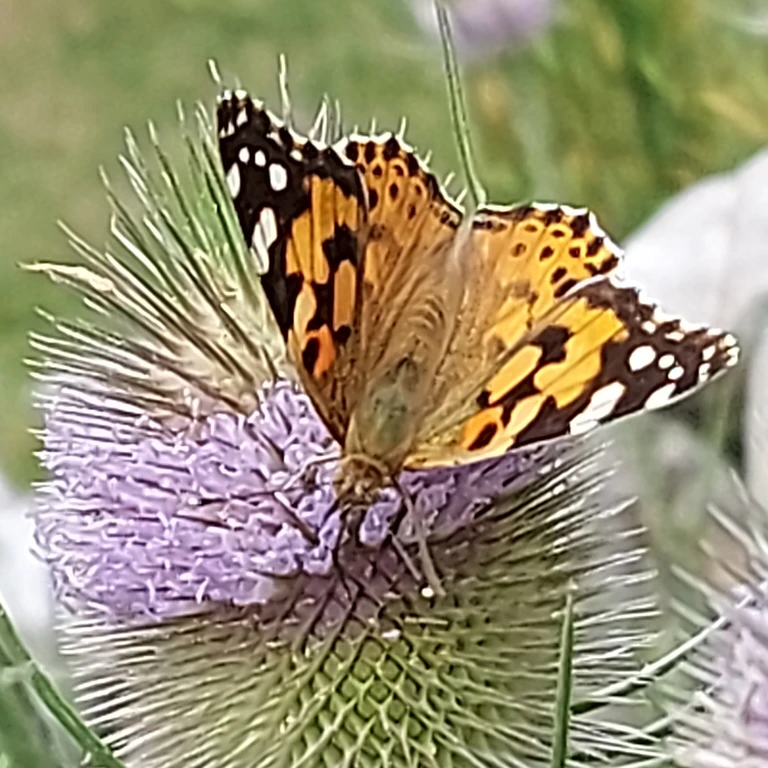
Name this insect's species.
Vanessa cardui
